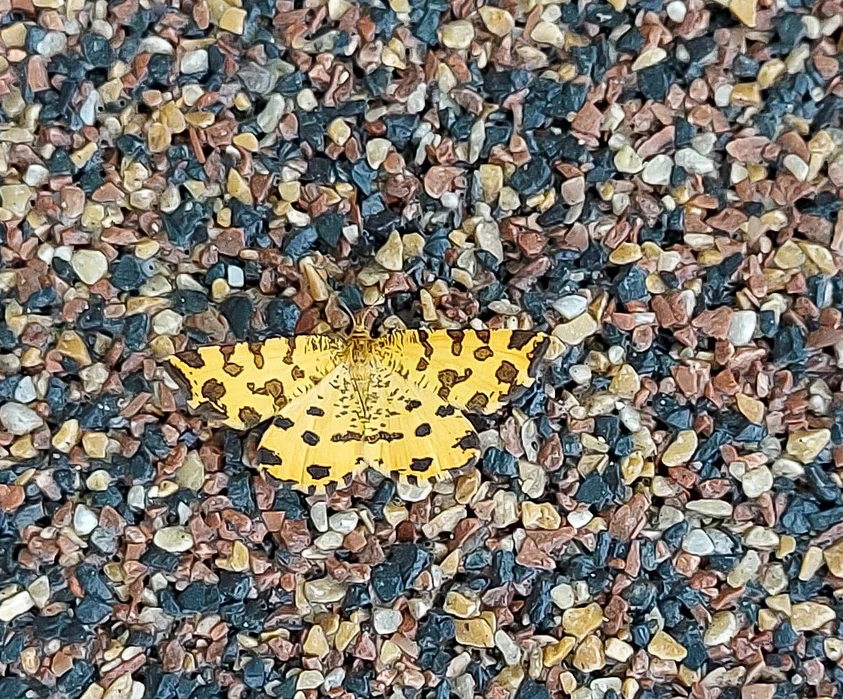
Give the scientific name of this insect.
Pseudopanthera macularia
